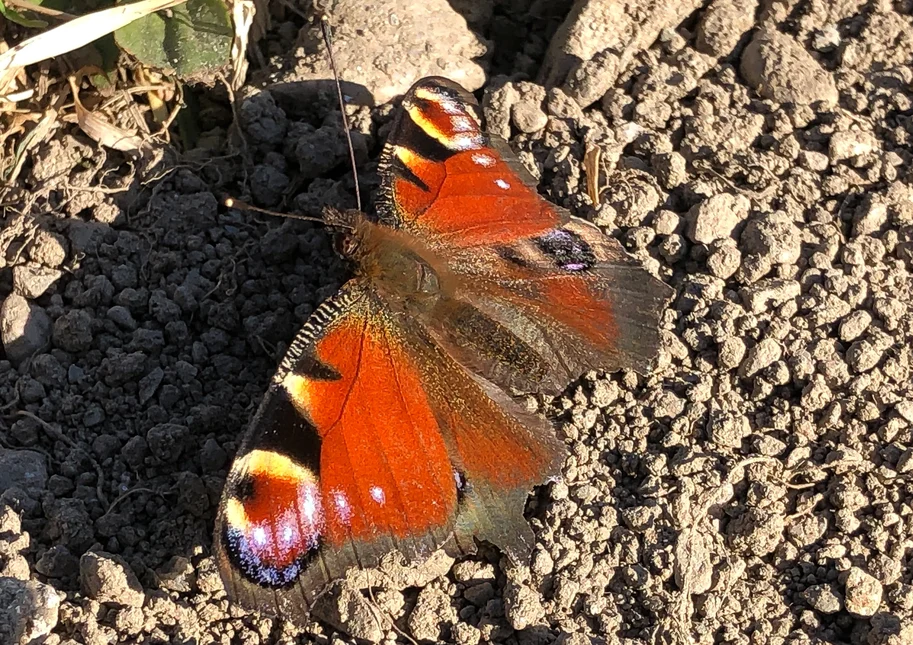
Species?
Aglais io
